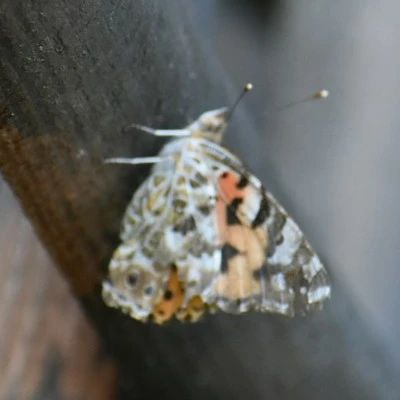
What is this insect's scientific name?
Vanessa cardui
